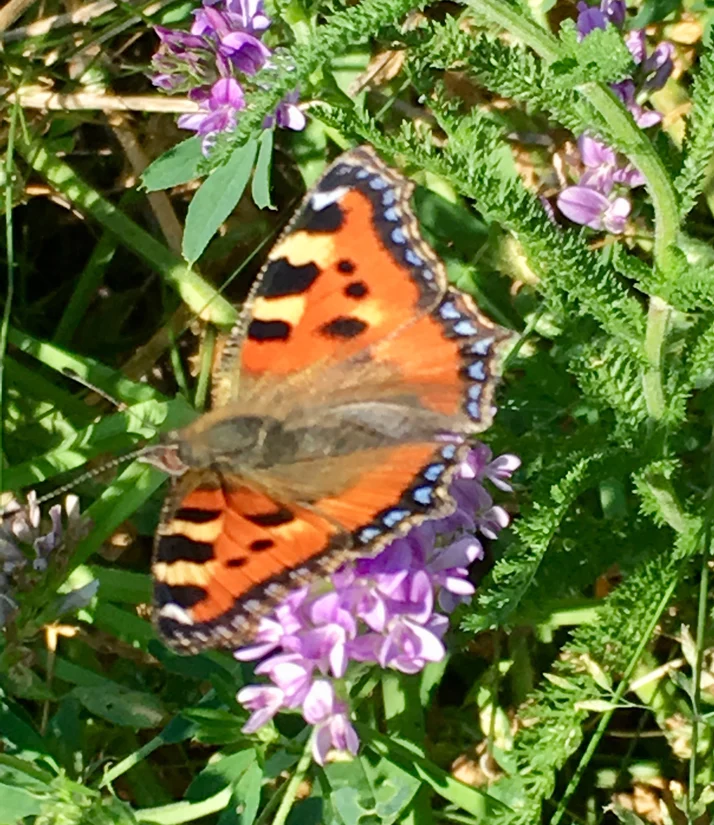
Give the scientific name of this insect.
Aglais urticae
